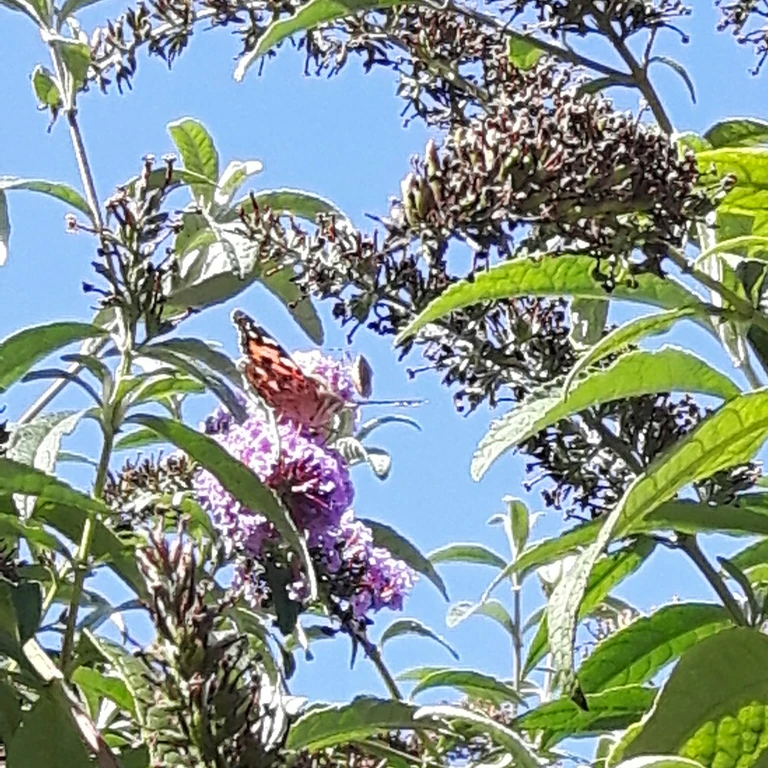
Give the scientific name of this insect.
Vanessa cardui
